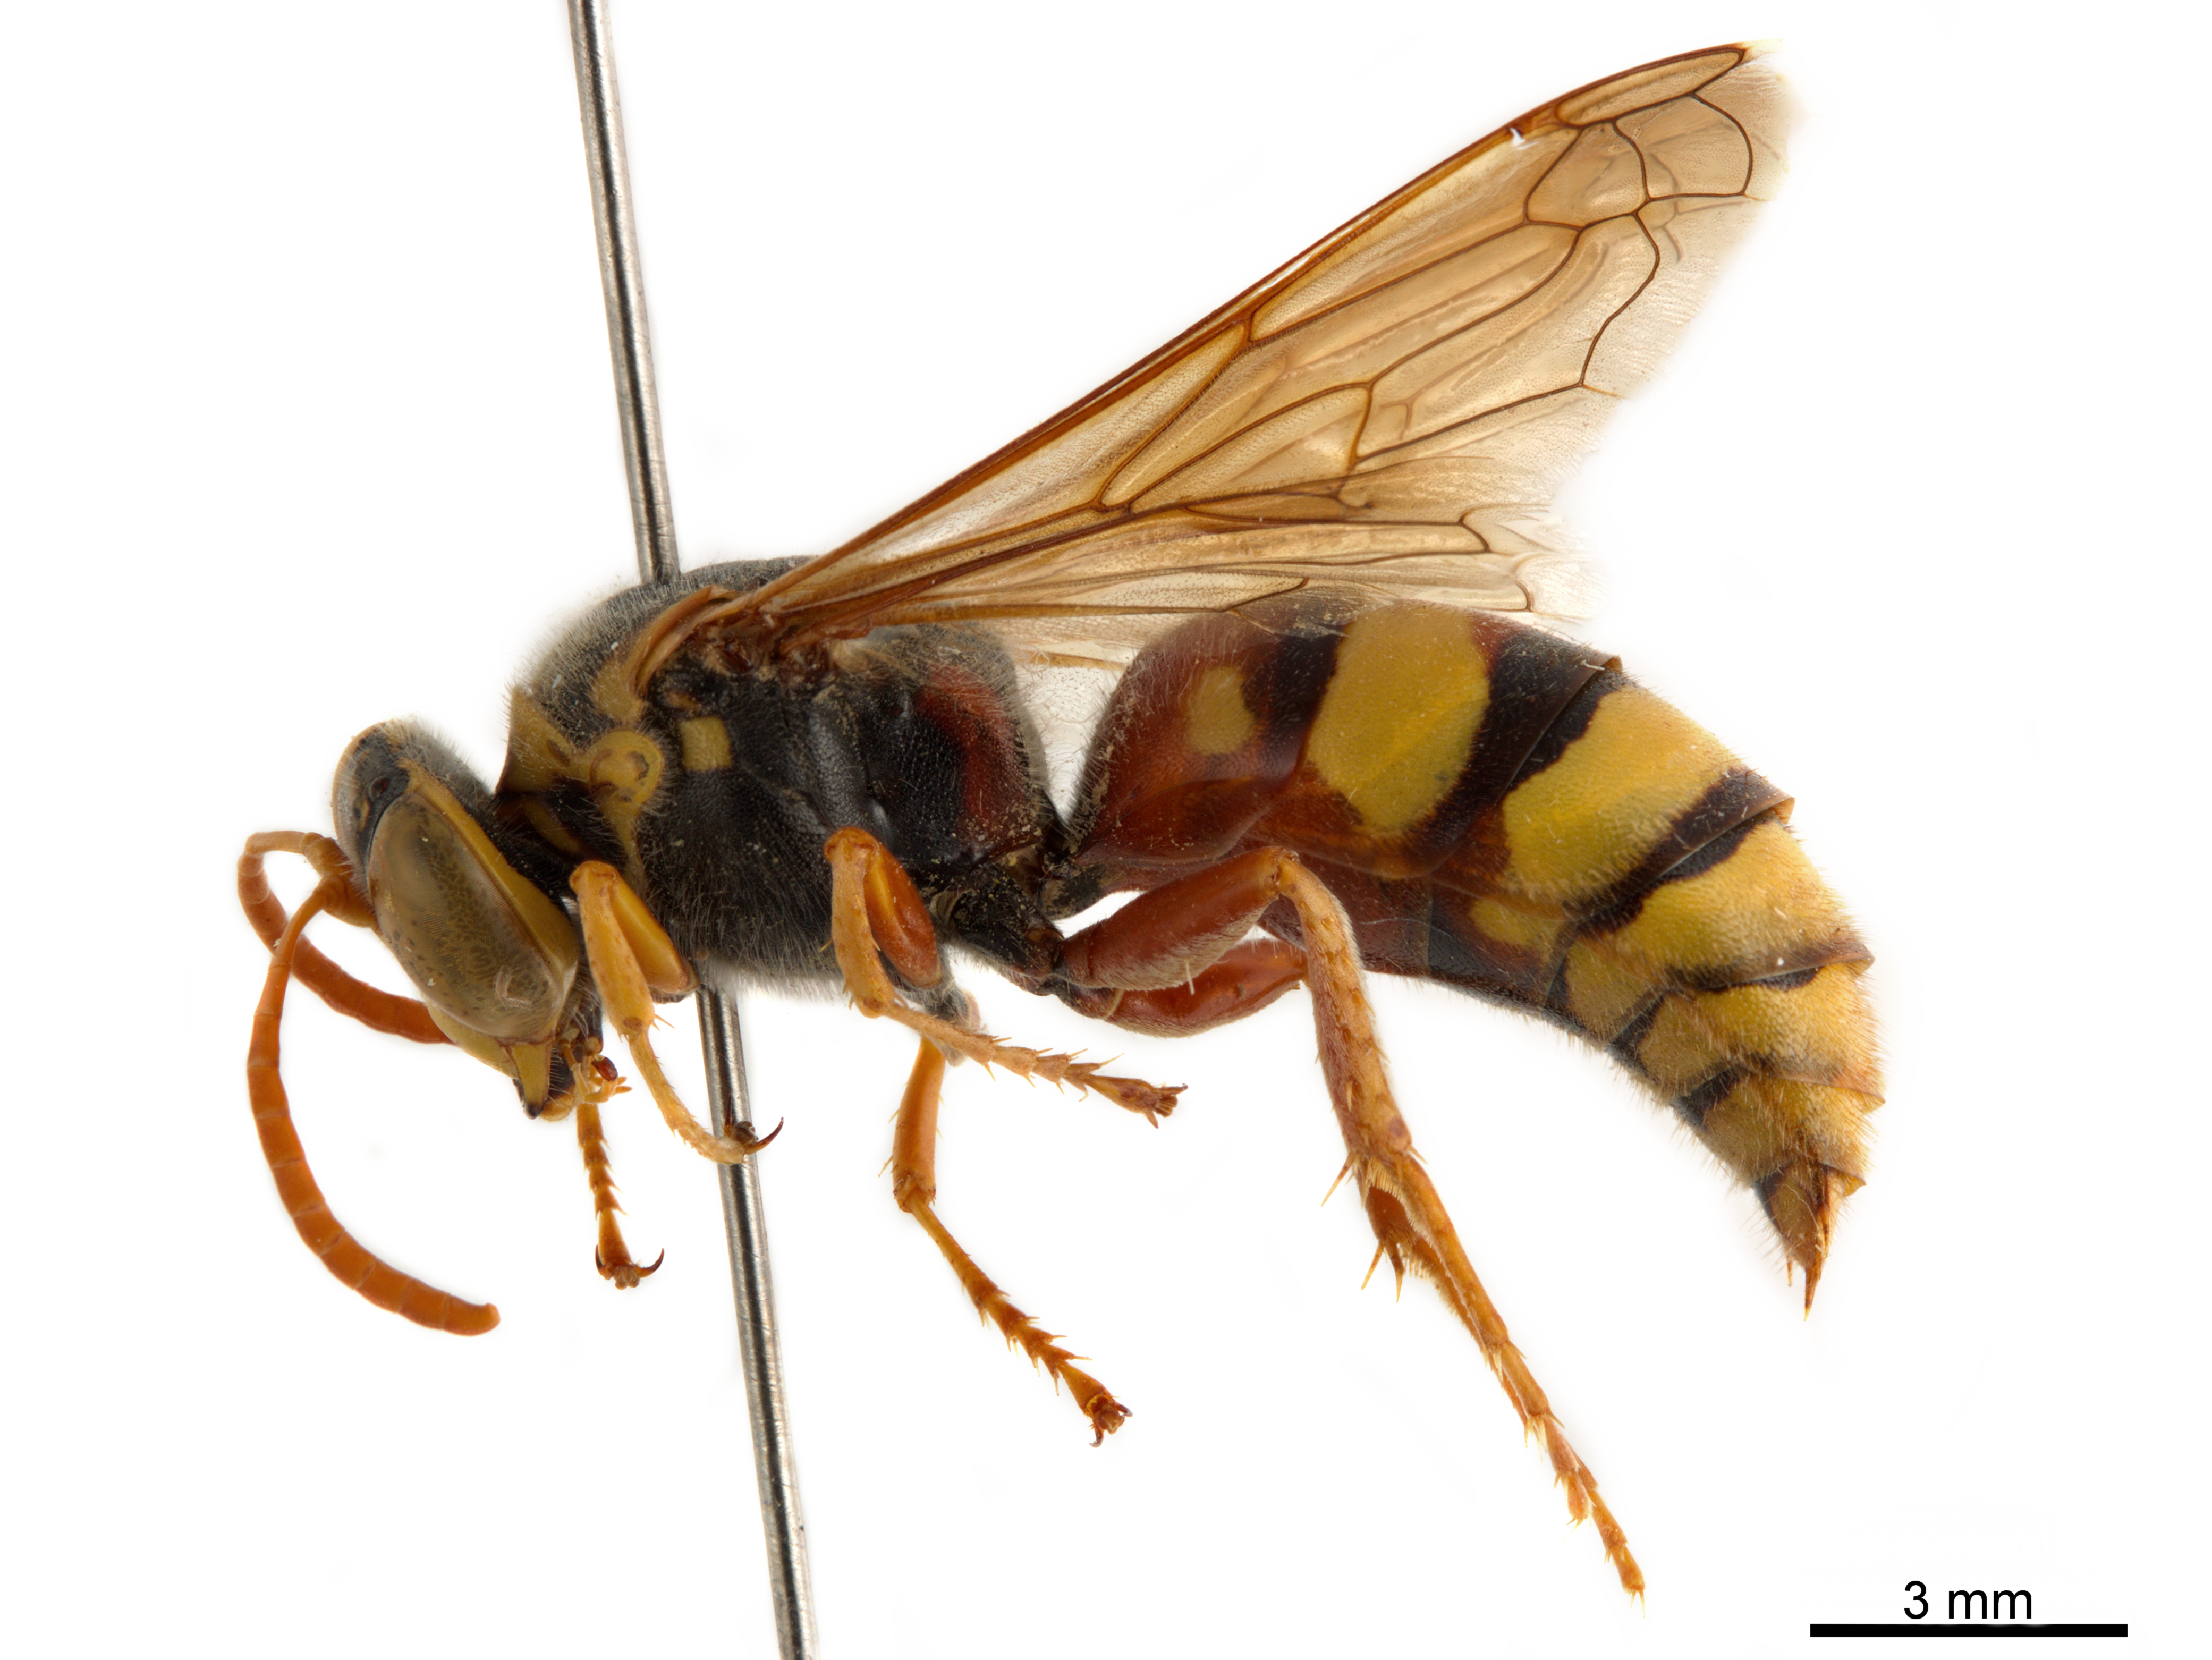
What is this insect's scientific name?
Stizus pubescens
